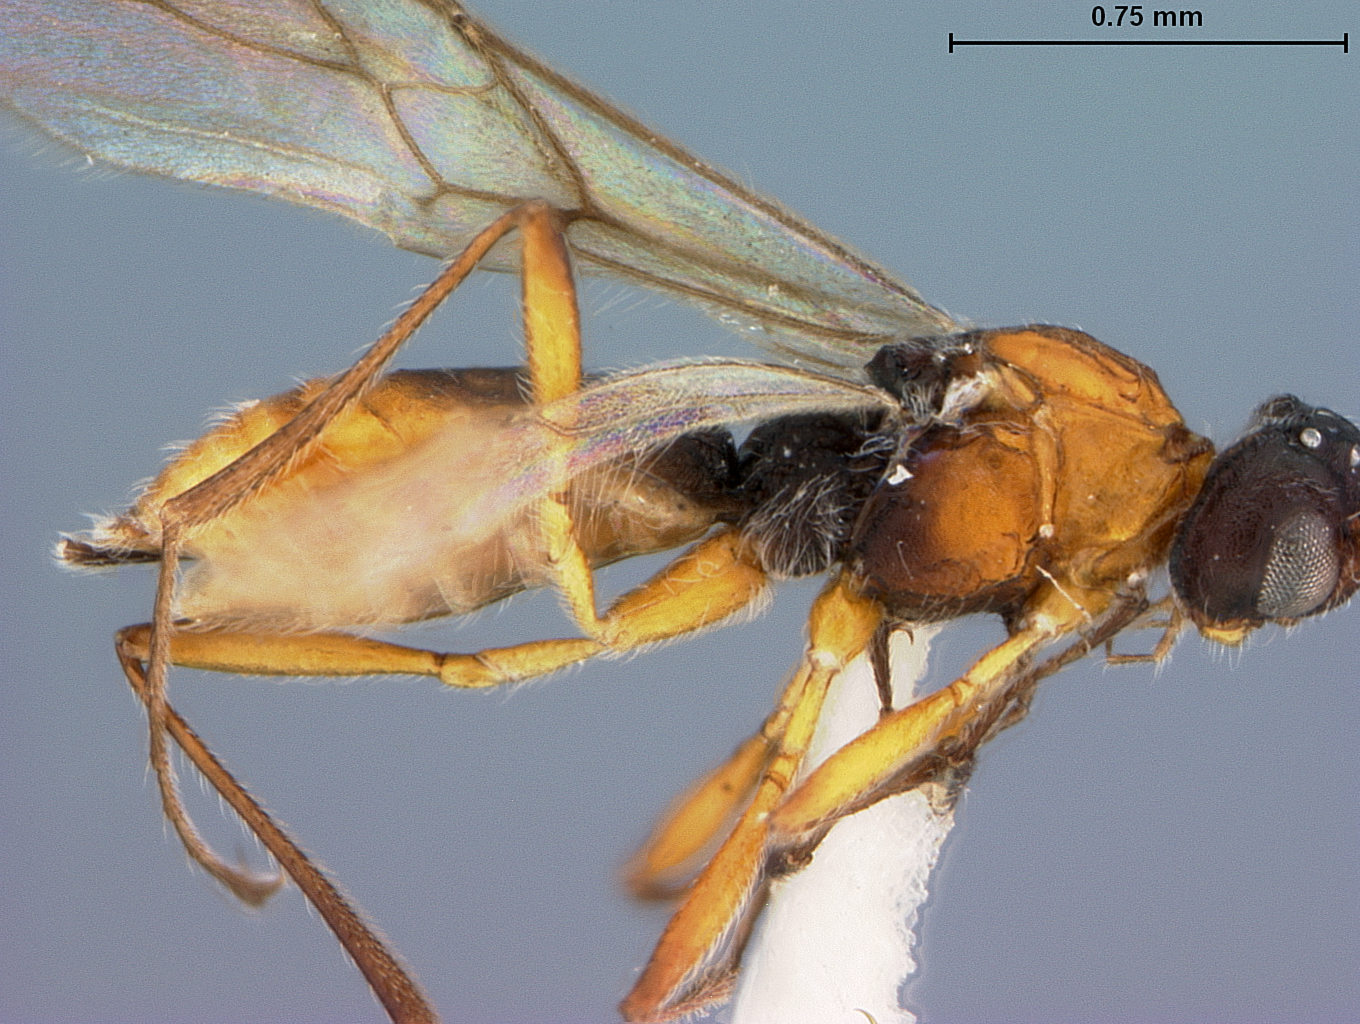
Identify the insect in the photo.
Ademon ovalis
